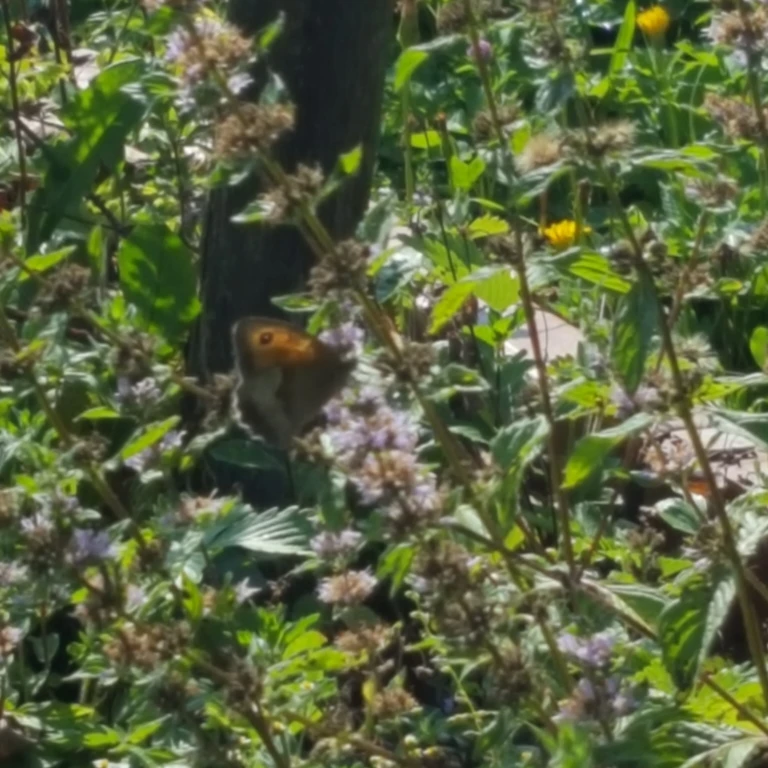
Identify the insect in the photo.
Maniola jurtina
